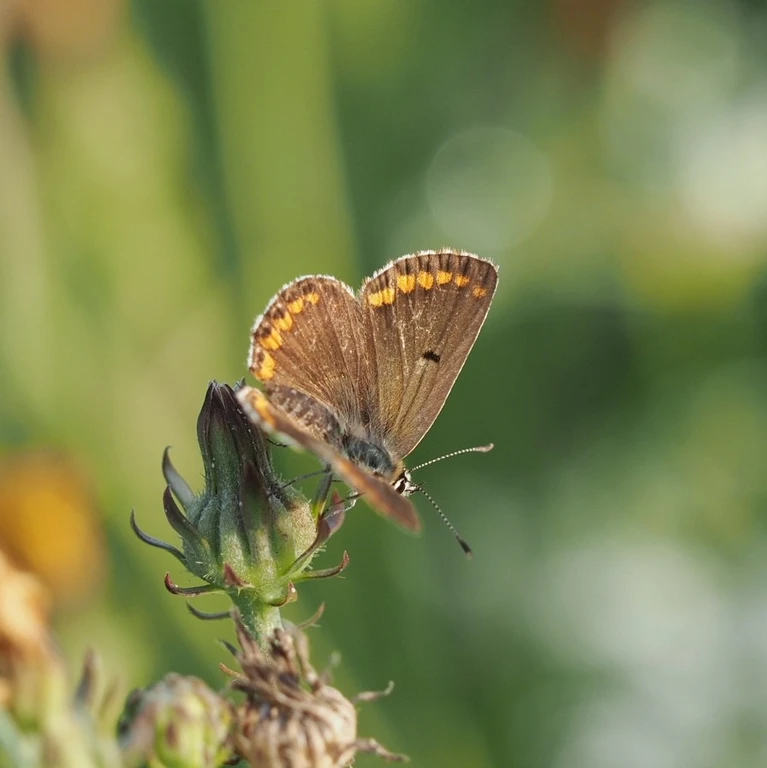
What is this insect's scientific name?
Aricia agestis/artaxerxes
